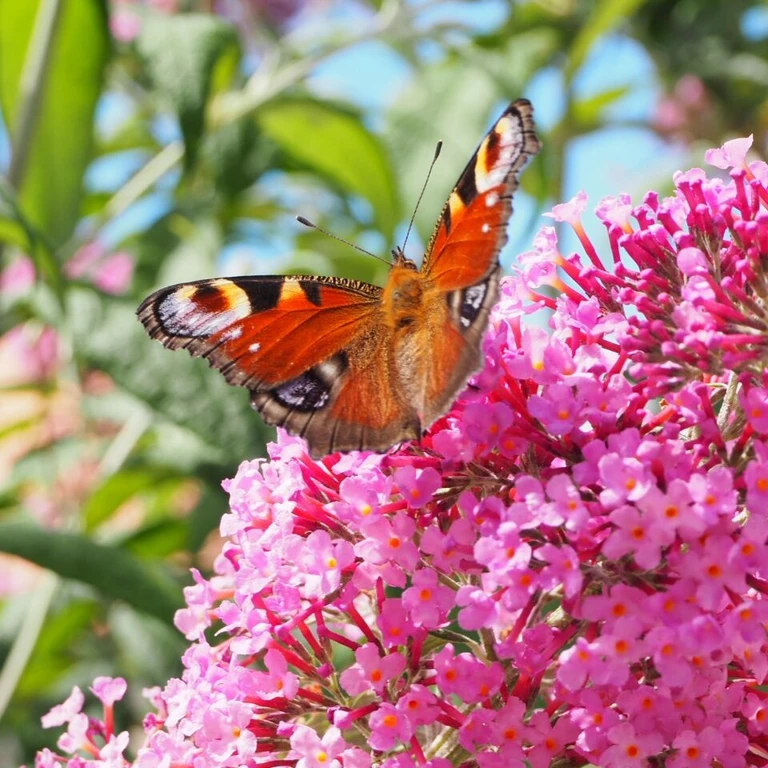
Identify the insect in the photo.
Aglais io
